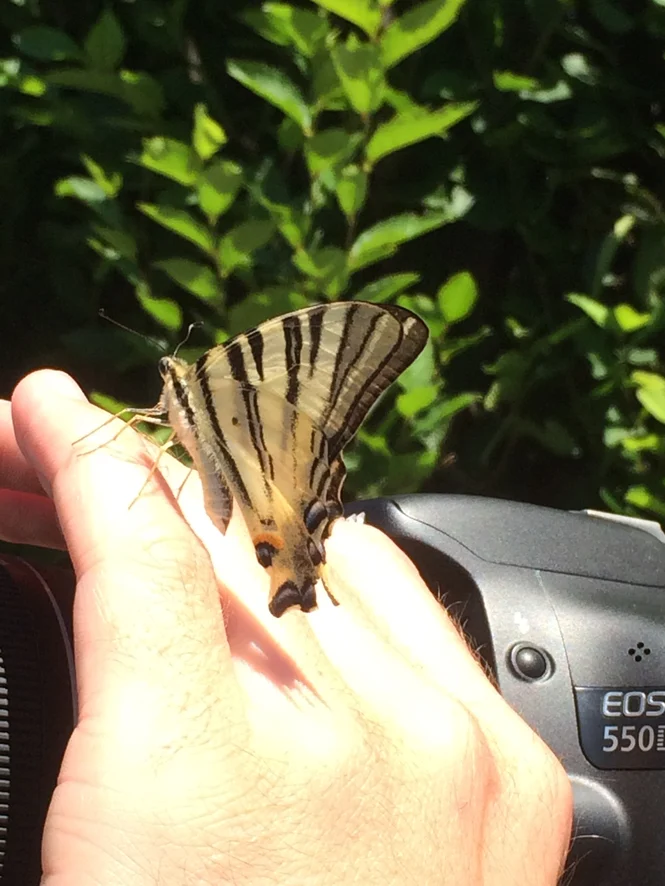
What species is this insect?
Iphiclides podalirius
